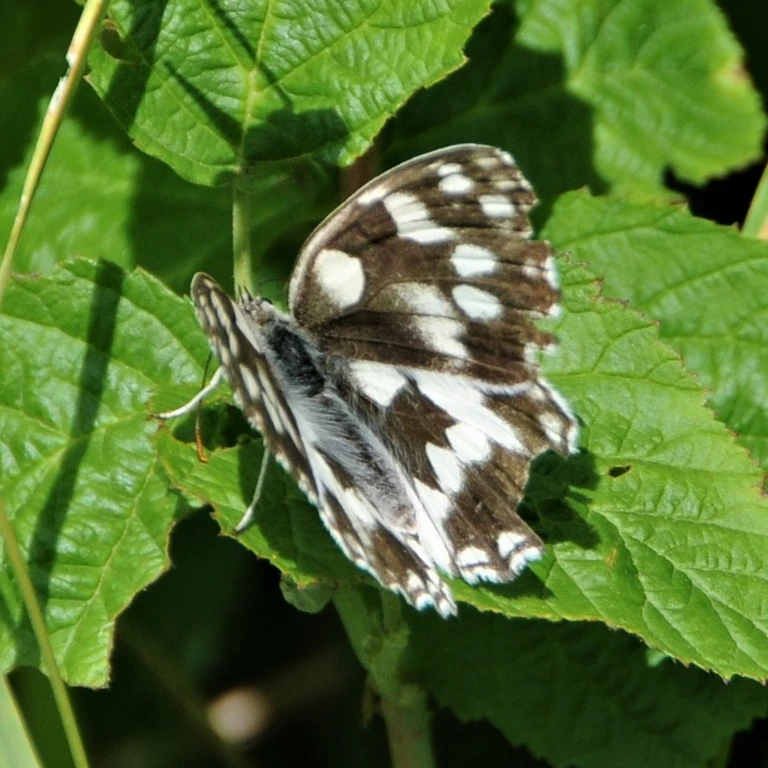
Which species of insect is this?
Melanargia galathea
